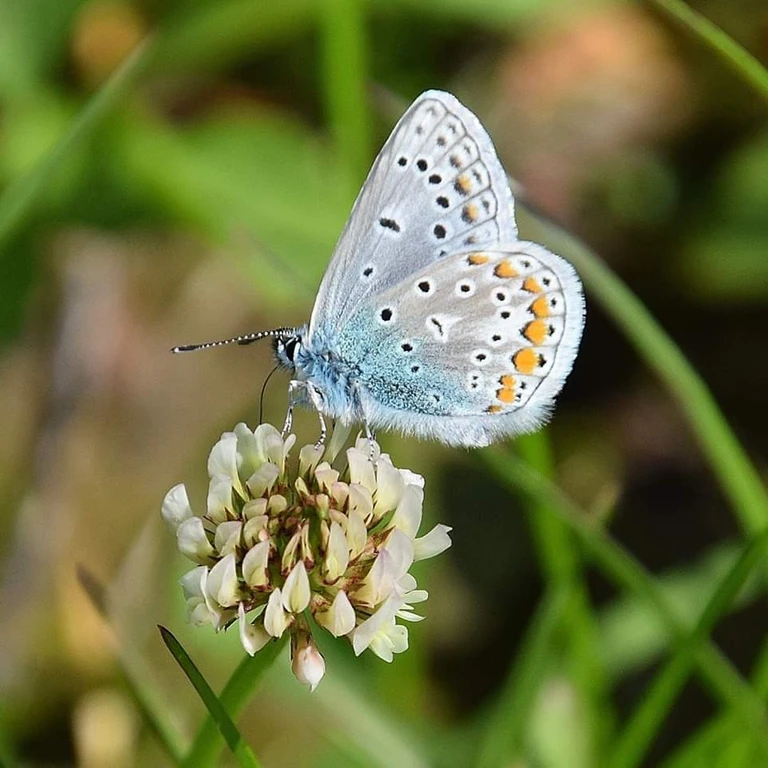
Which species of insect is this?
Polyommatus icarus
